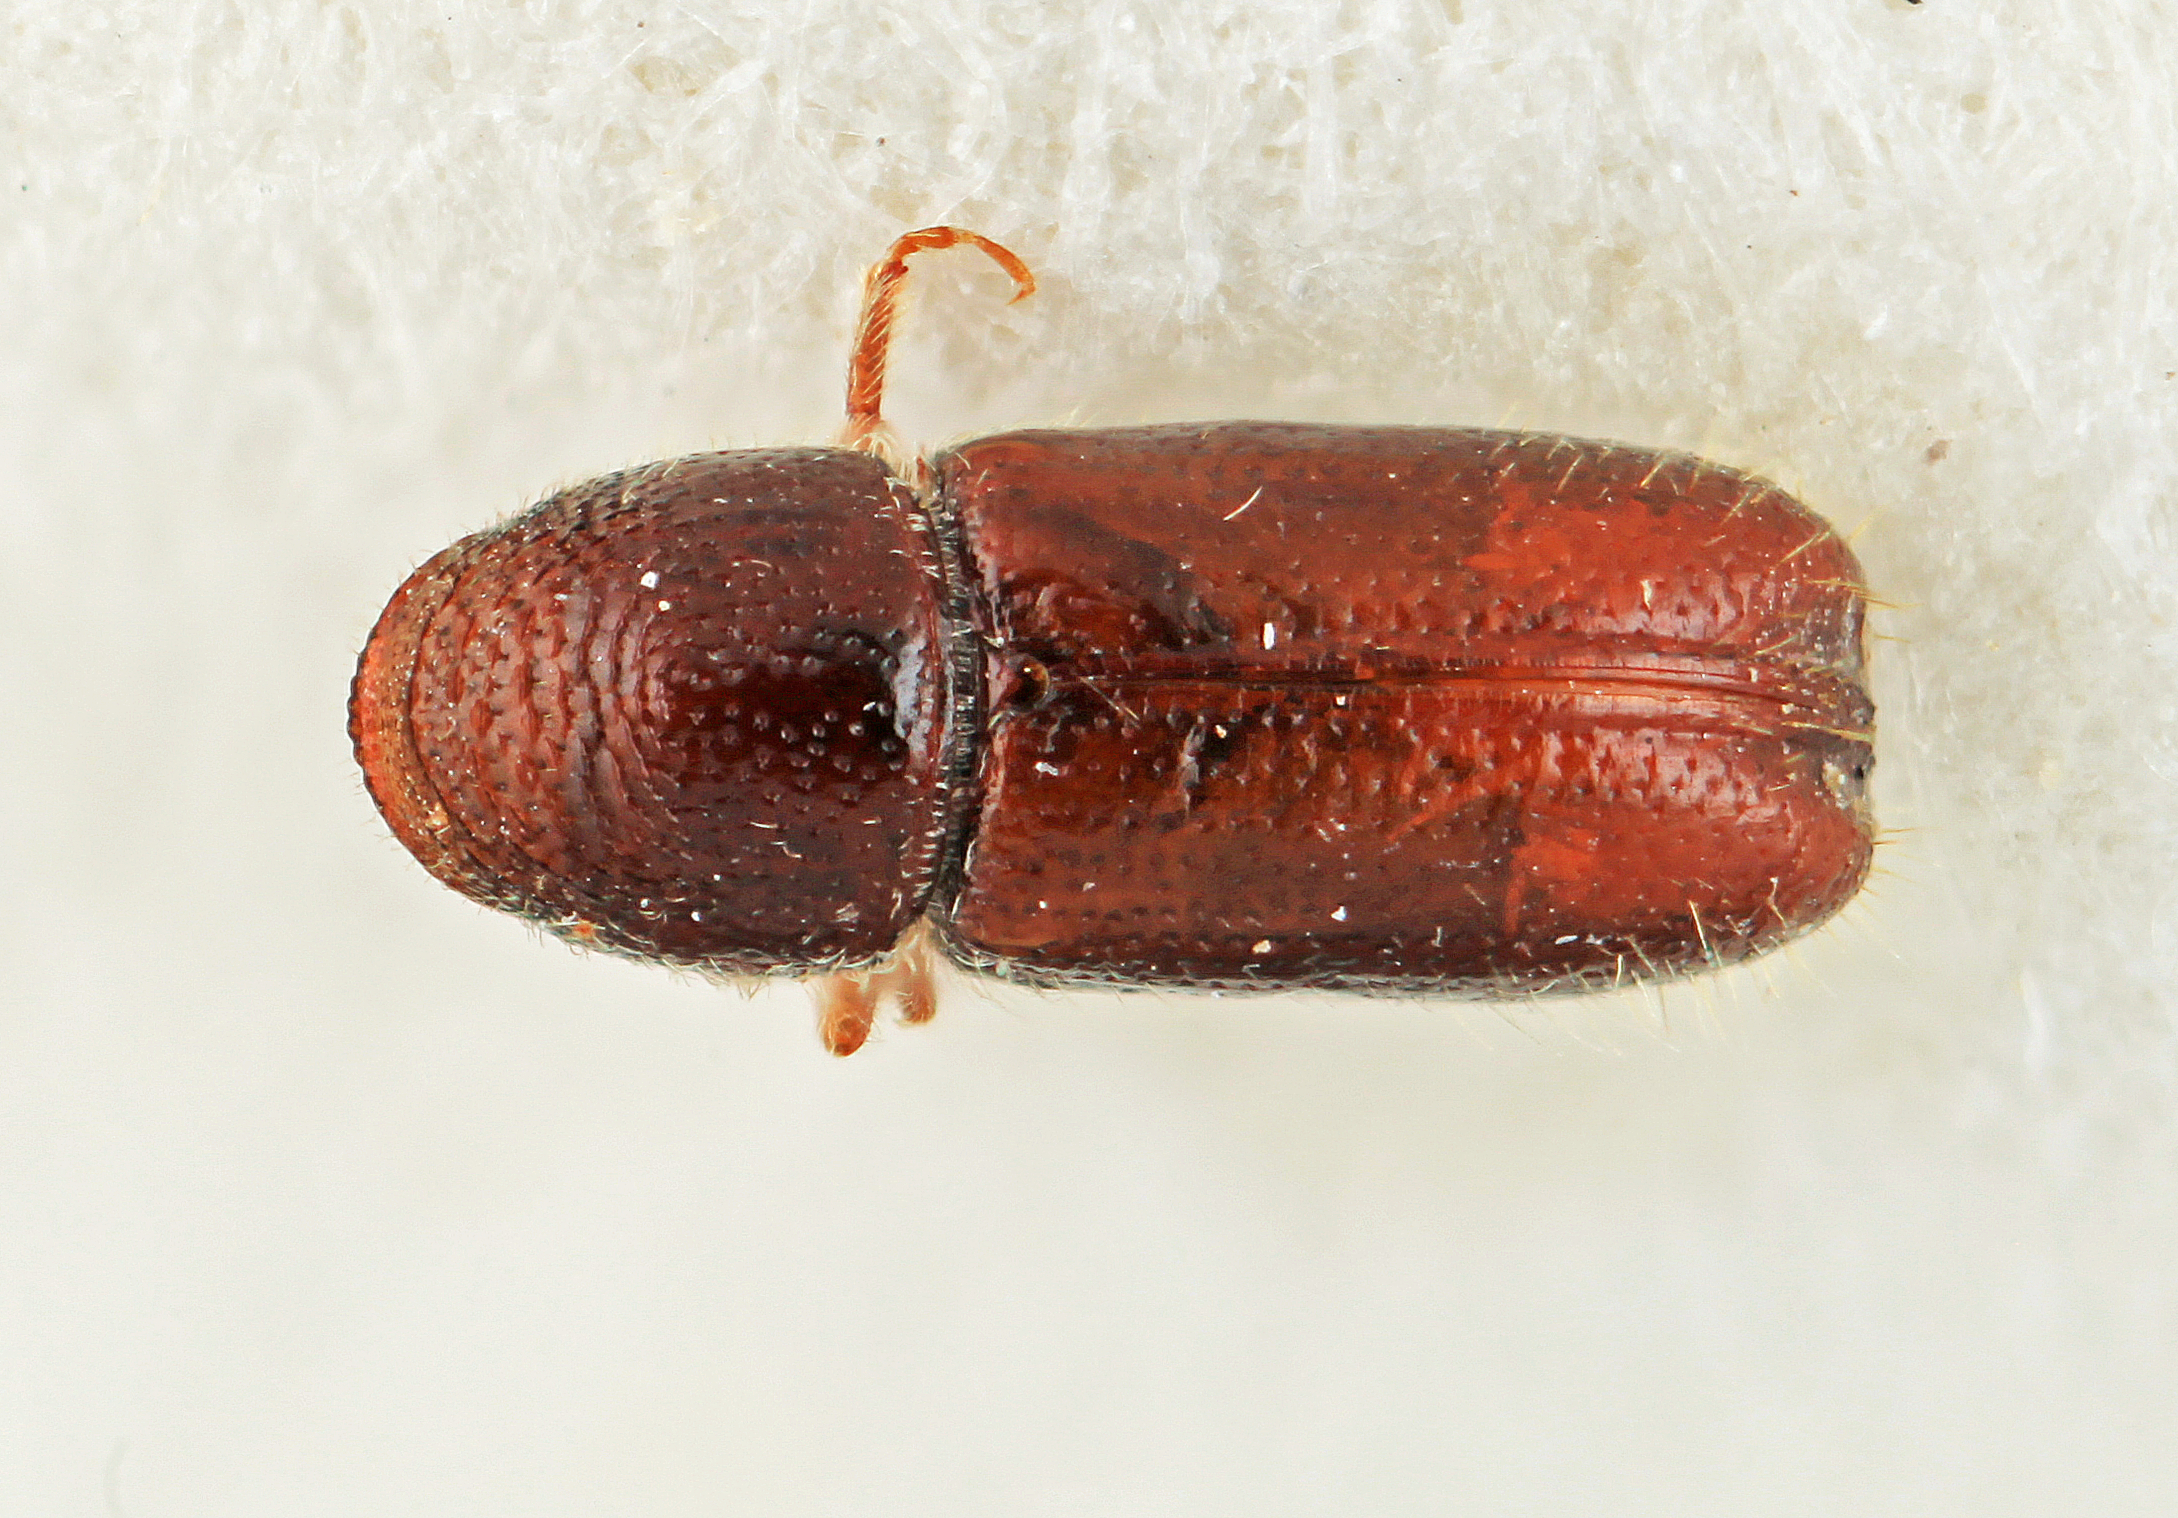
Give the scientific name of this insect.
Pityophthorus tucumanensis
